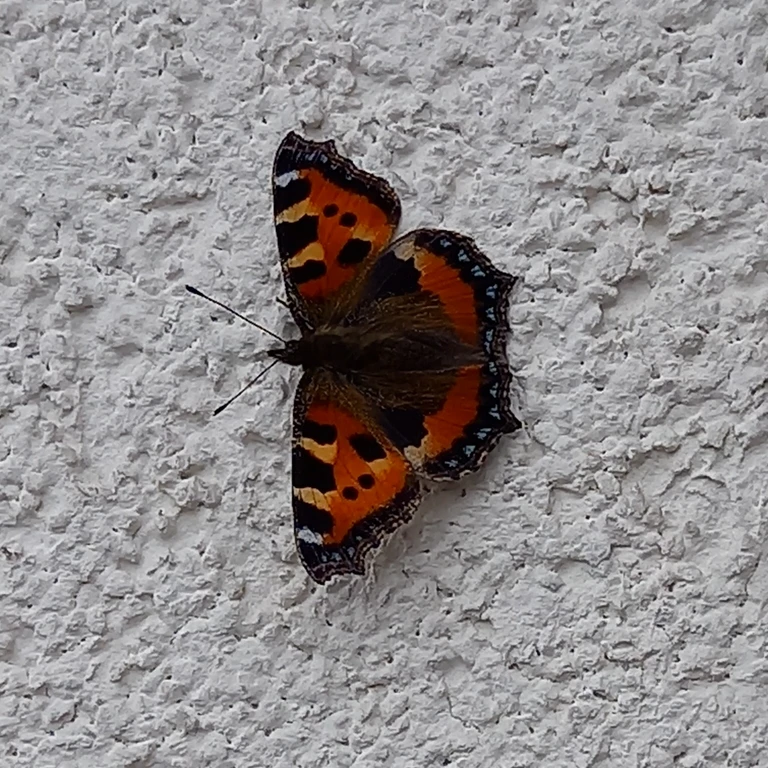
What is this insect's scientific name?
Aglais urticae
